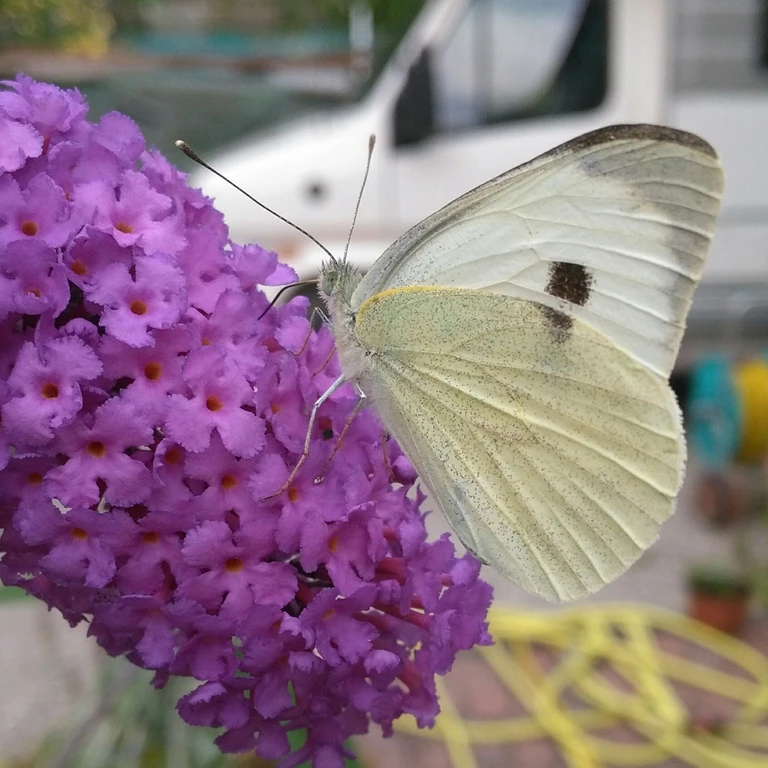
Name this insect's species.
Pieris brassicae
